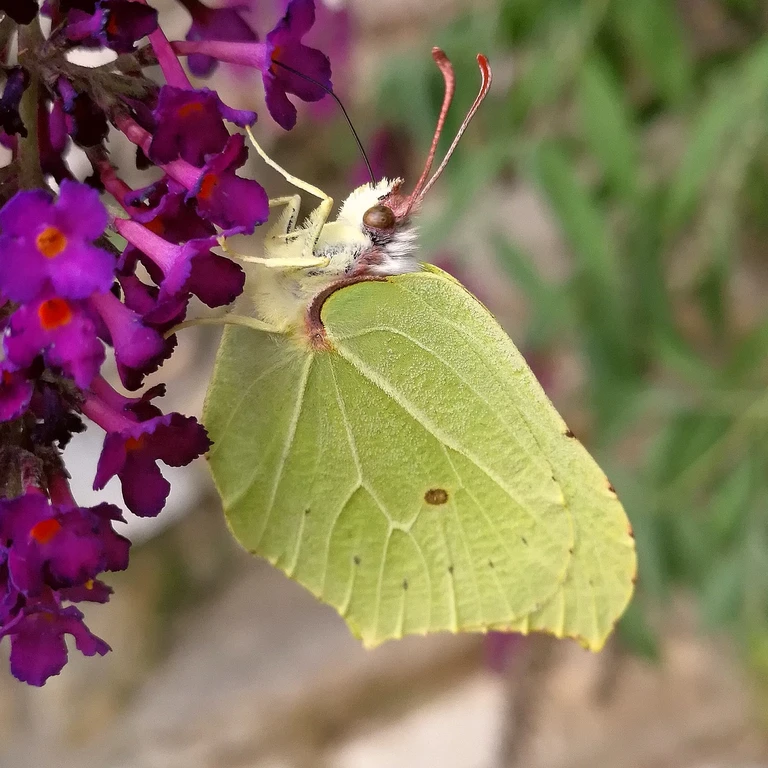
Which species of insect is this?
Gonepteryx rhamni
